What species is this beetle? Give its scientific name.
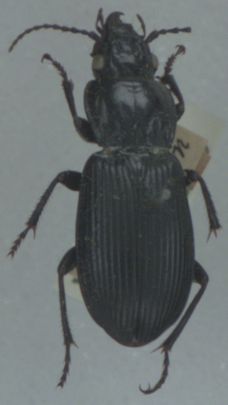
Pterostichus melanarius
